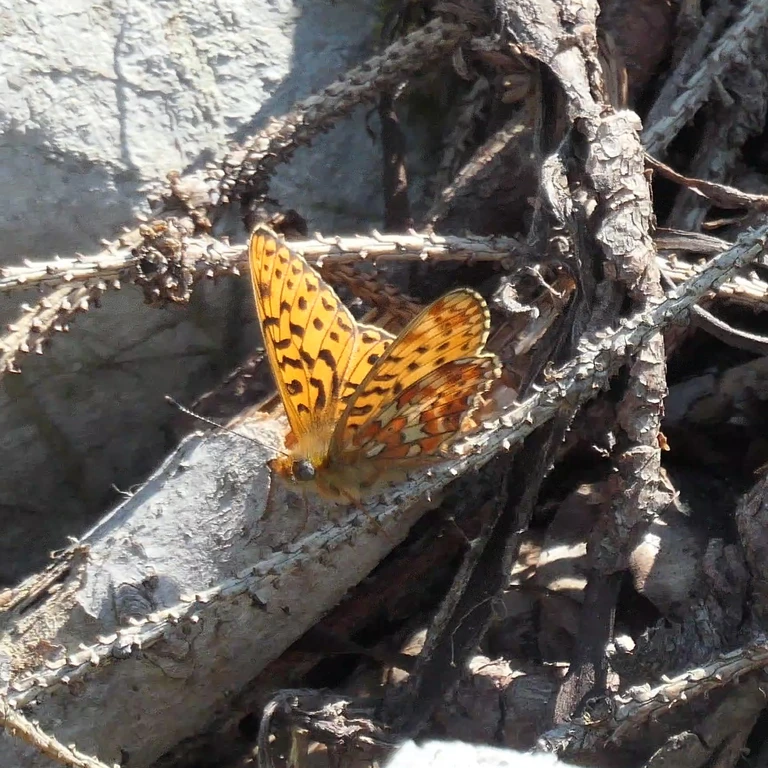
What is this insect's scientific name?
Boloria euphrosyne (also Clossiana euphrosyne)
